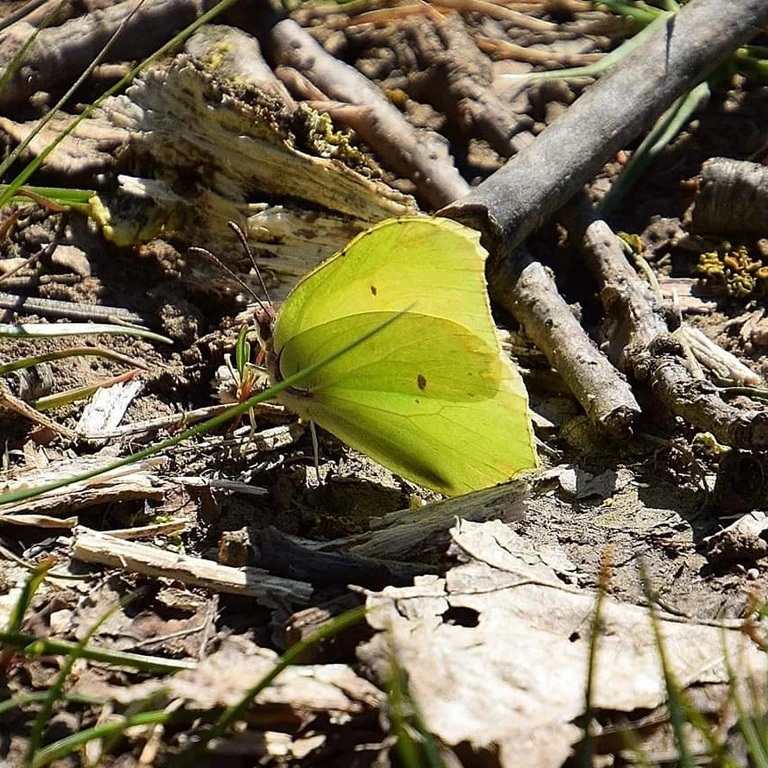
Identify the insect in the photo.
Gonepteryx rhamni
